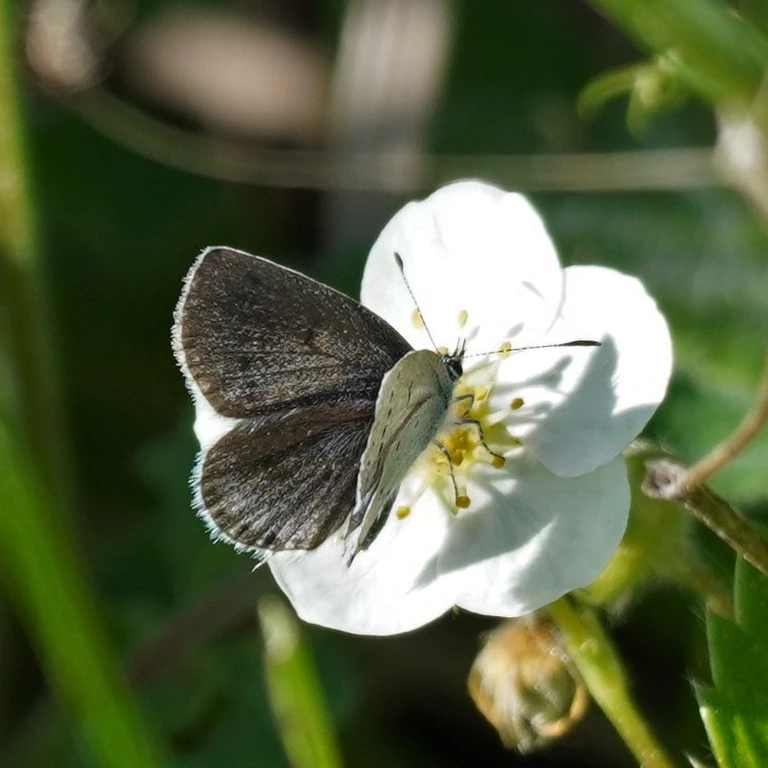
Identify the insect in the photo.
Cupido argiades (also Elkalyce argiades)
